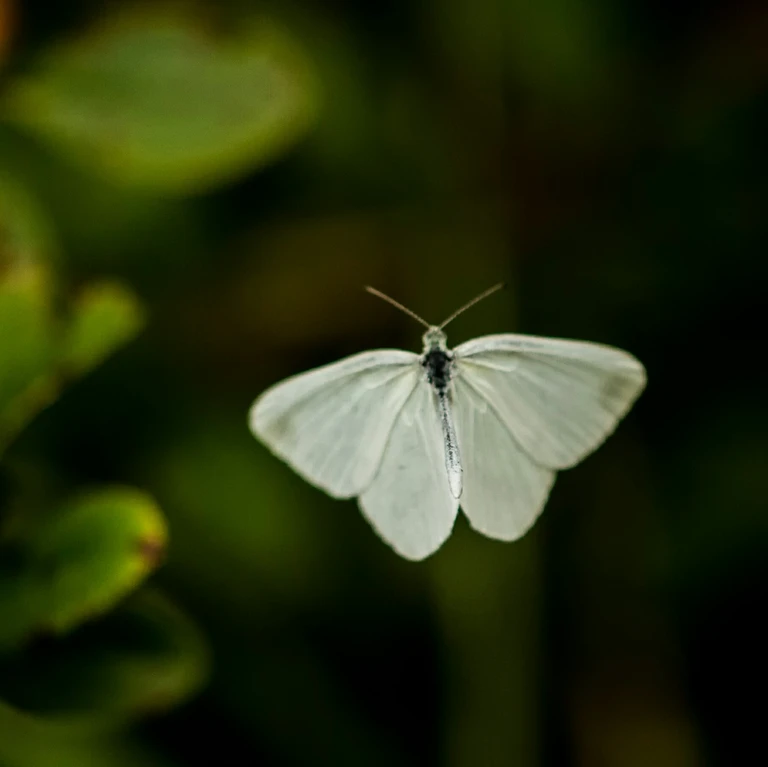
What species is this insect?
Leptidea sinapis/juvernica
